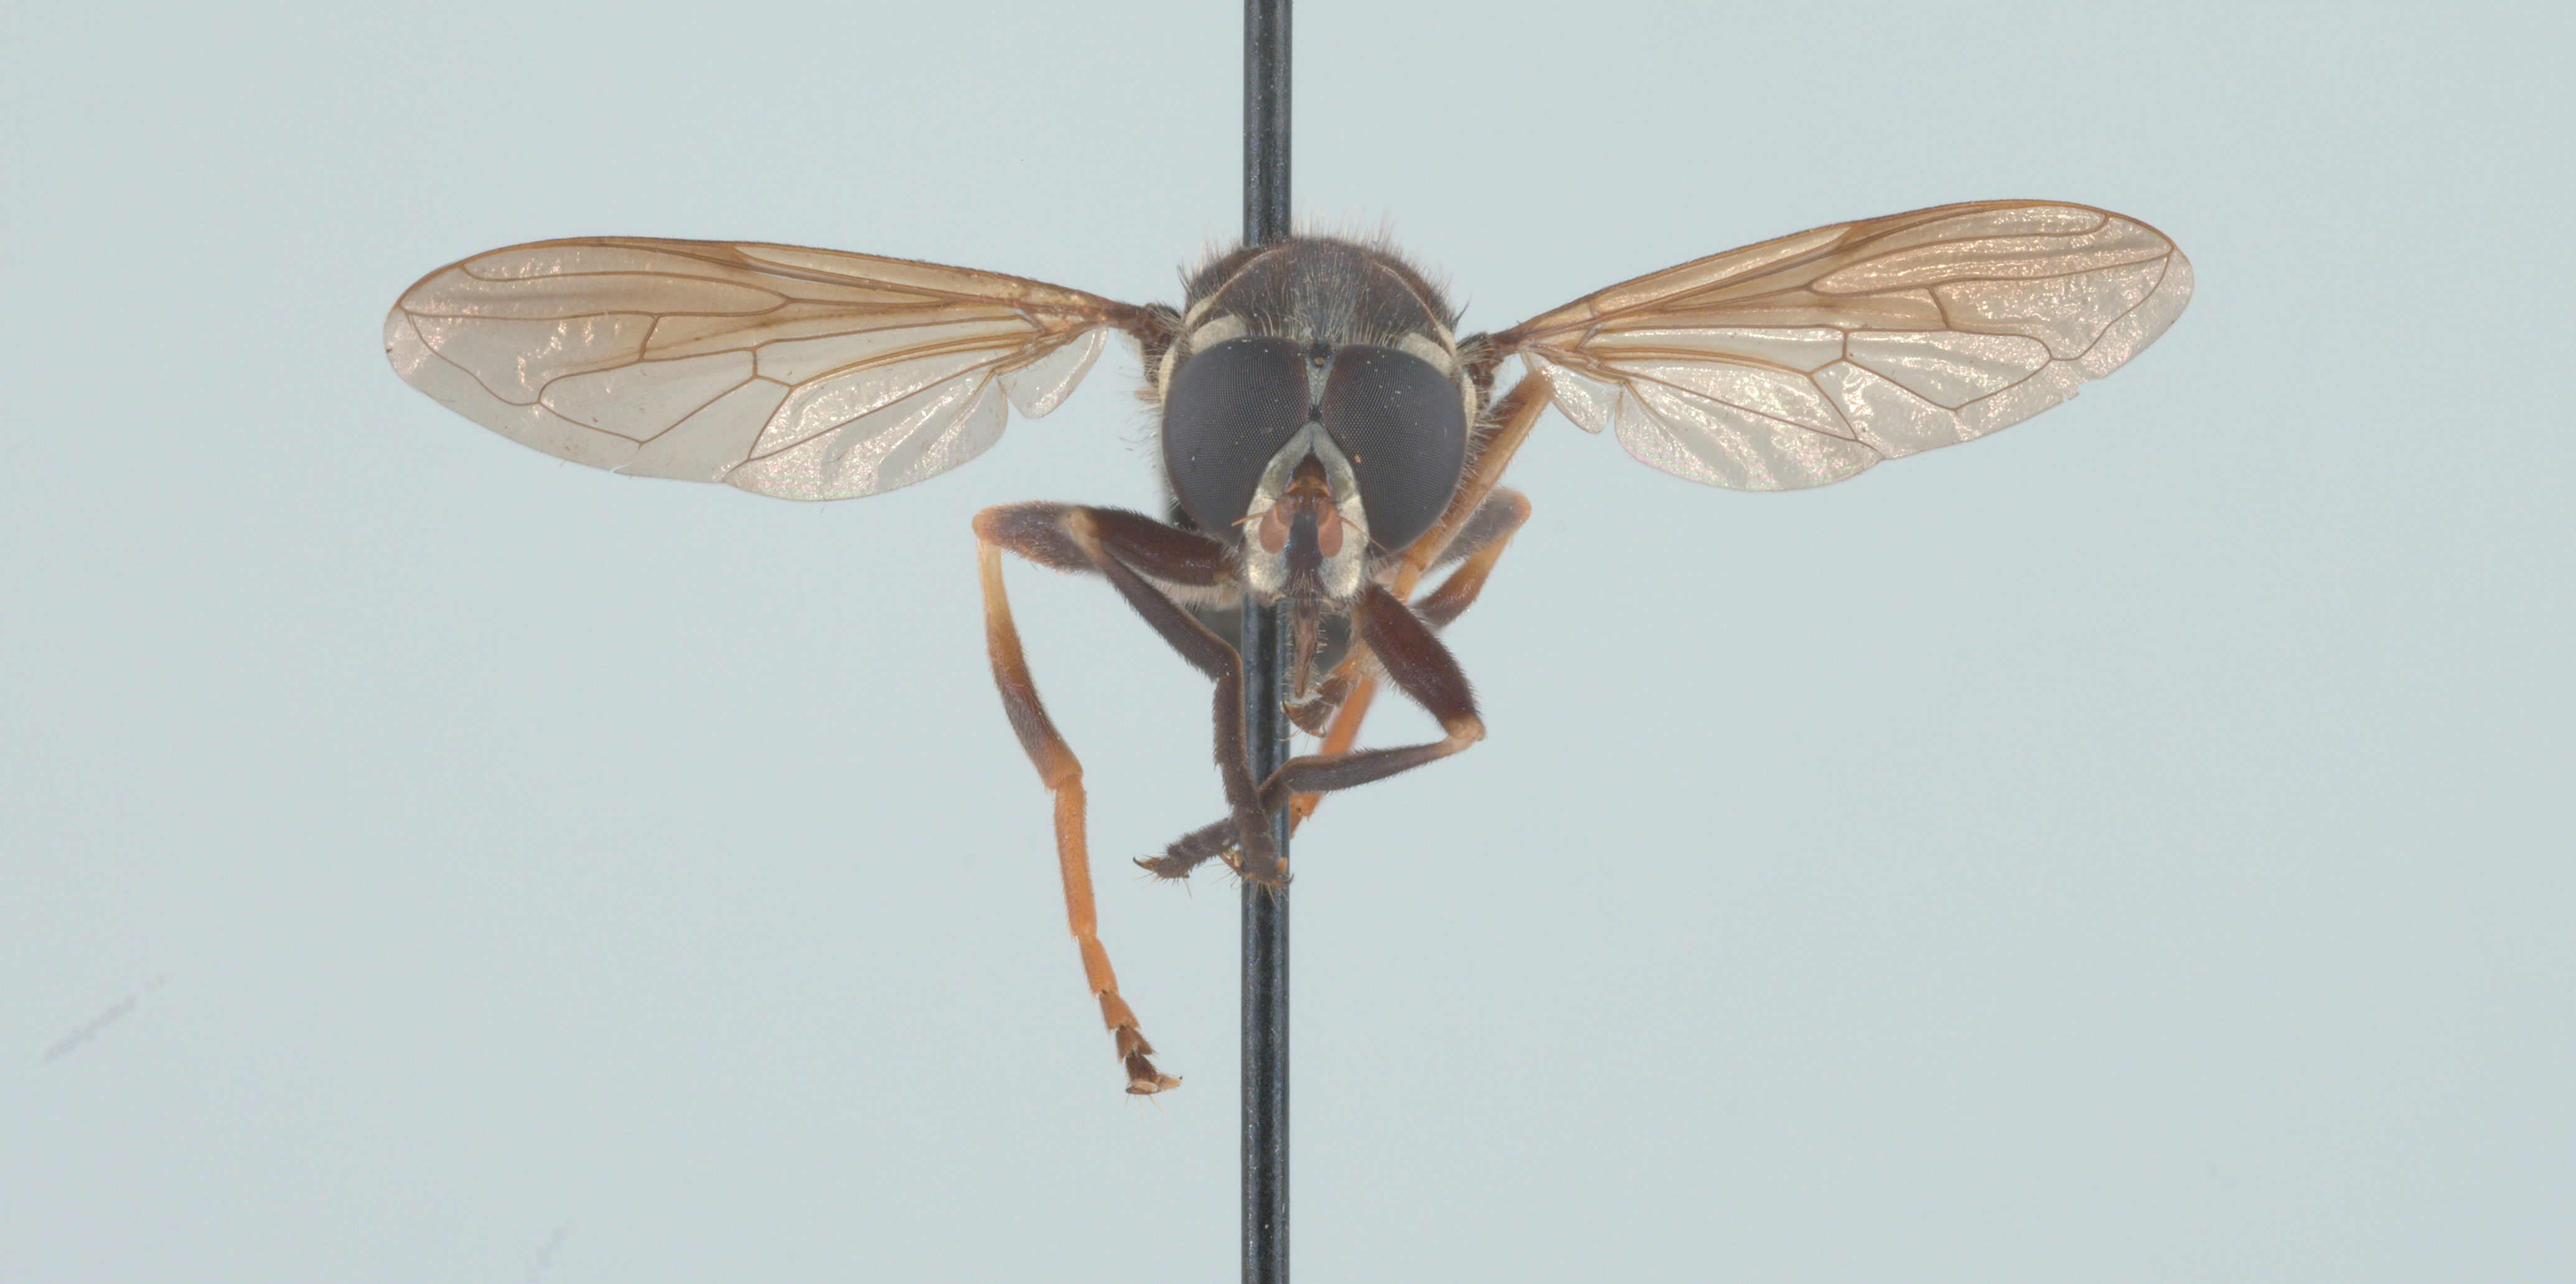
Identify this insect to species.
Temnostoma obscurum
